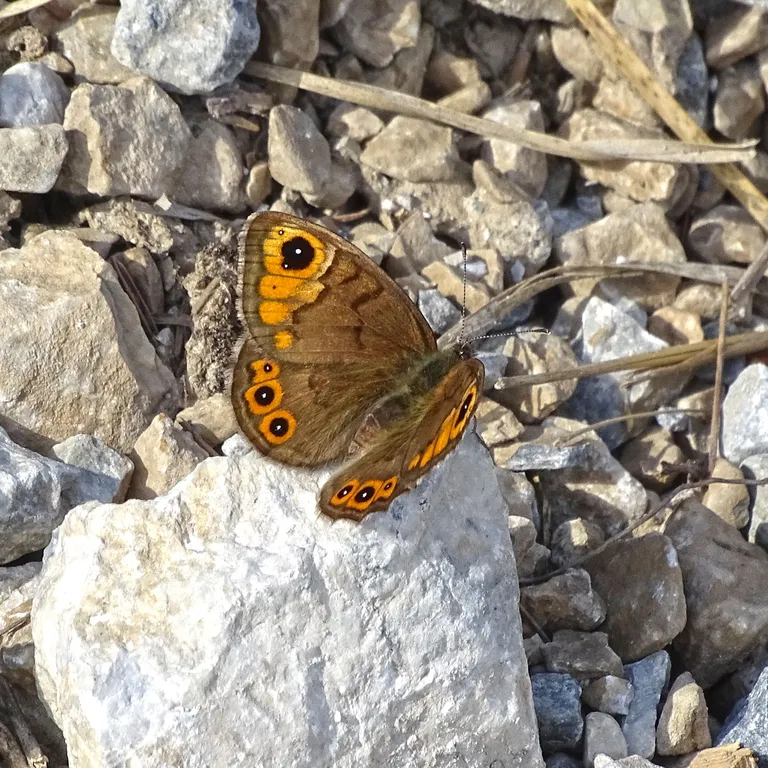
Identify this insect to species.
Lasiommata petropolitana (also Pararge petropolitana)
